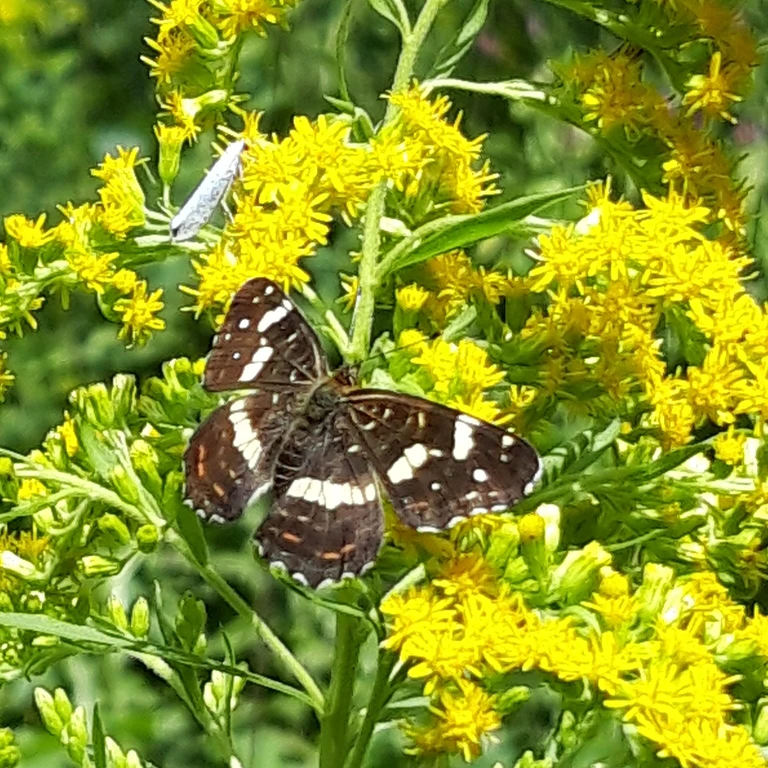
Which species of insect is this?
Araschnia levana
